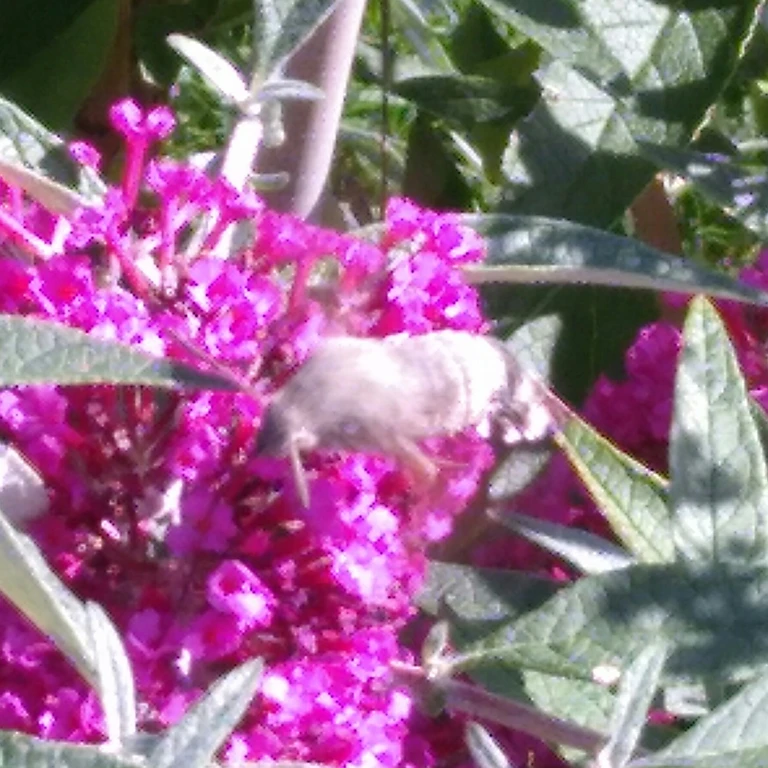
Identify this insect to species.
Macroglossum stellatarum
